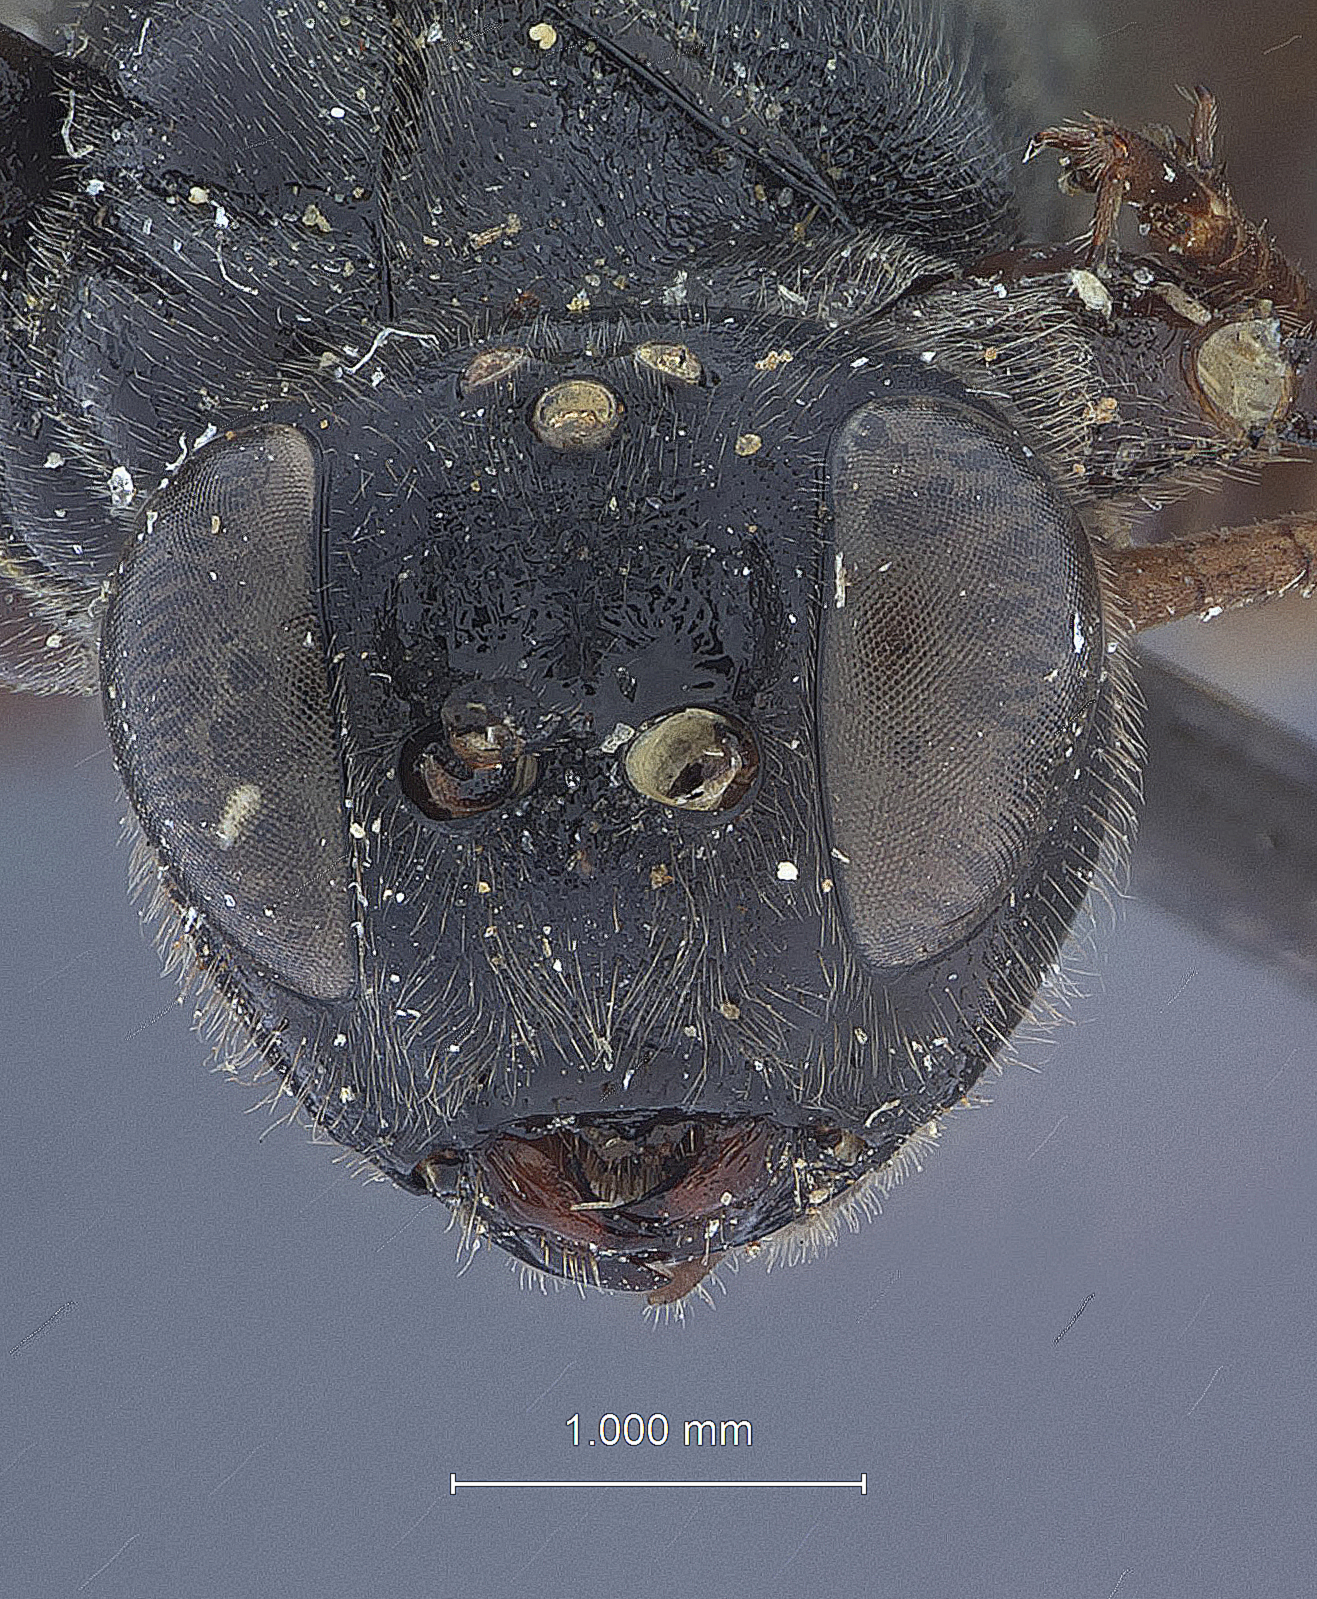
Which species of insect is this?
Echthrus niger
